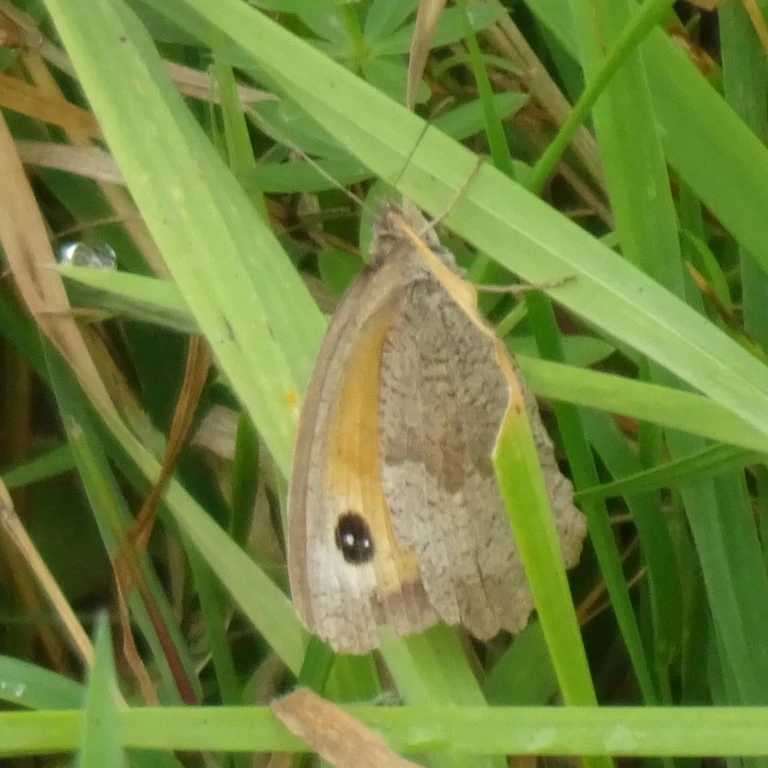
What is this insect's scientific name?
Maniola jurtina
